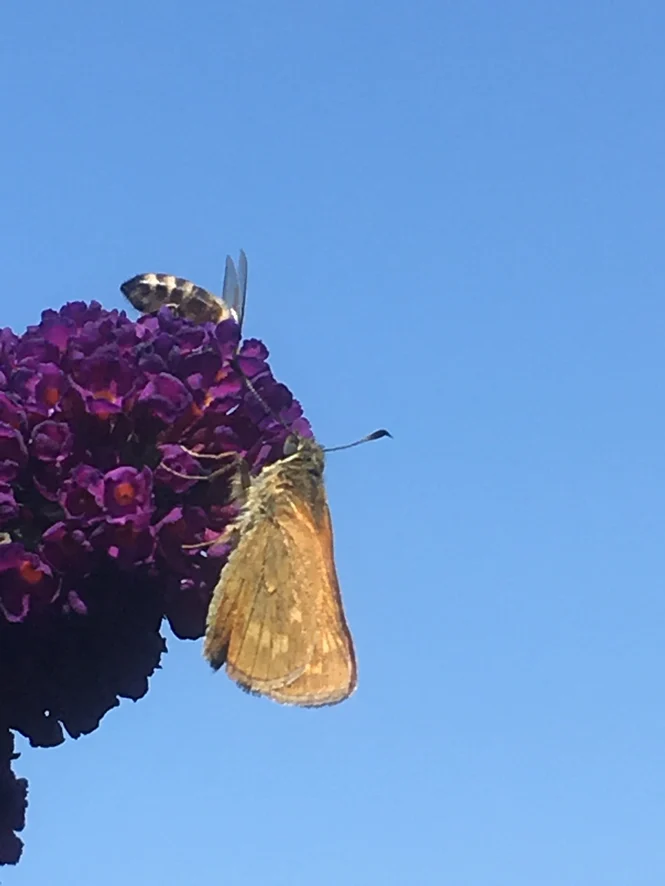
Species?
Ochlodes sylvanus (also Ochlodes venata)
